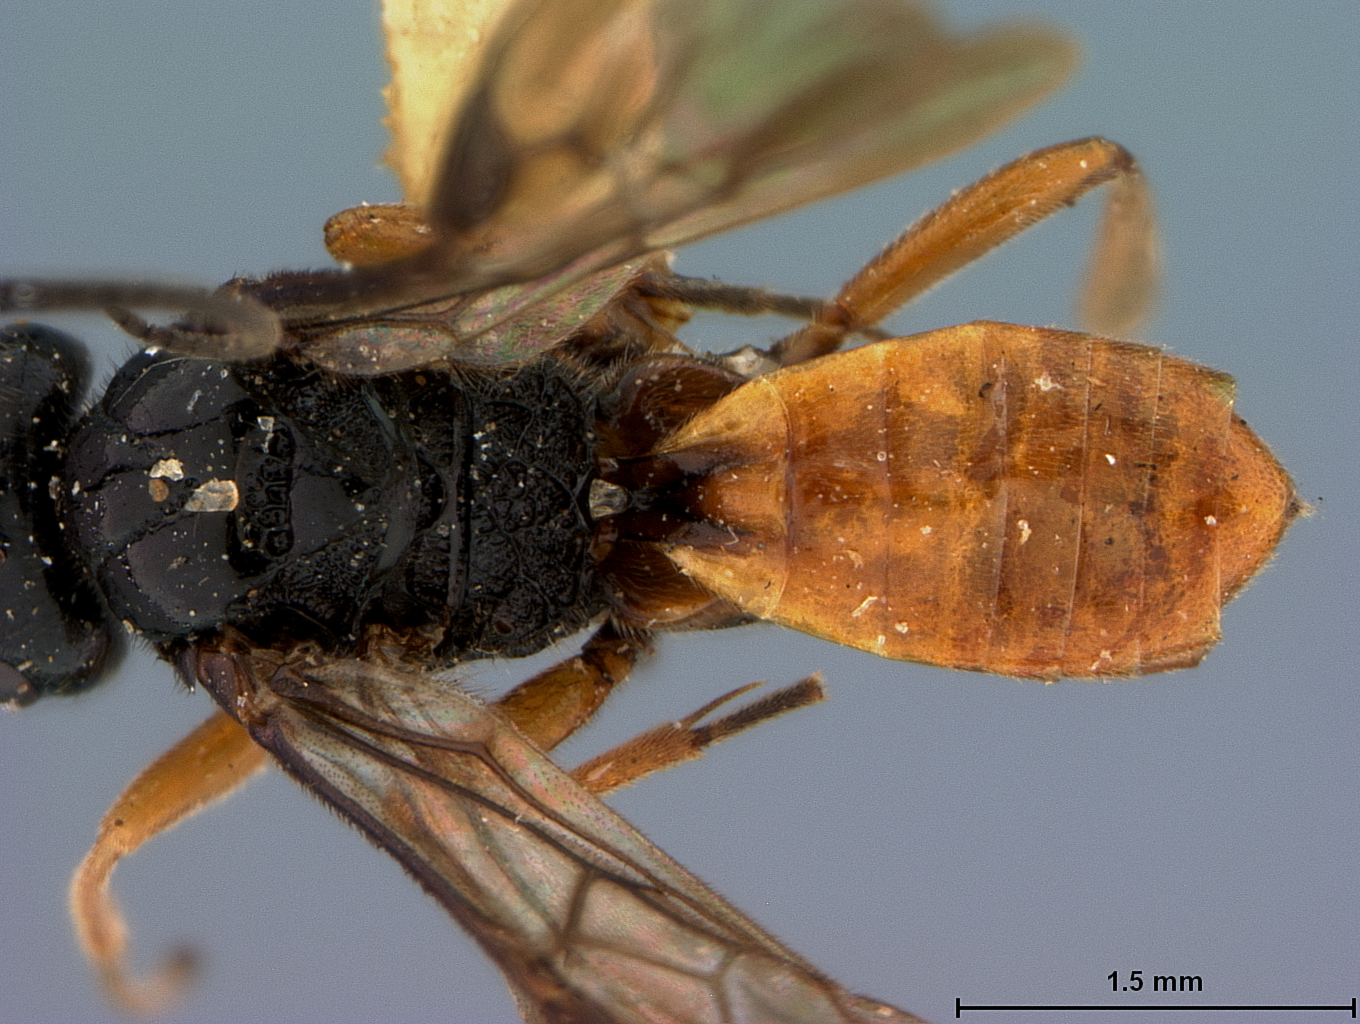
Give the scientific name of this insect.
Cardiochiles arugosus
